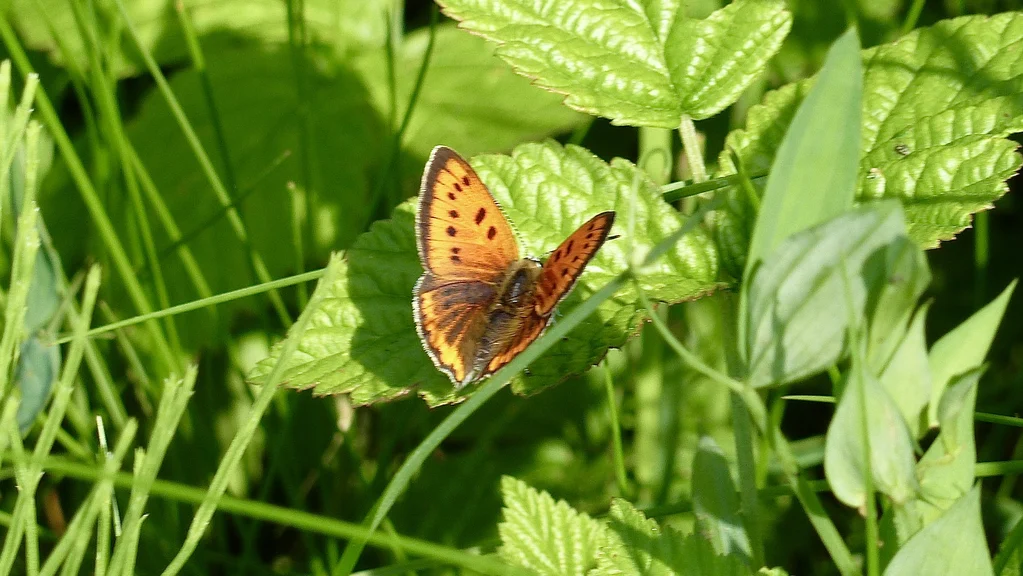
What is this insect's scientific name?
Lycaena dispar
